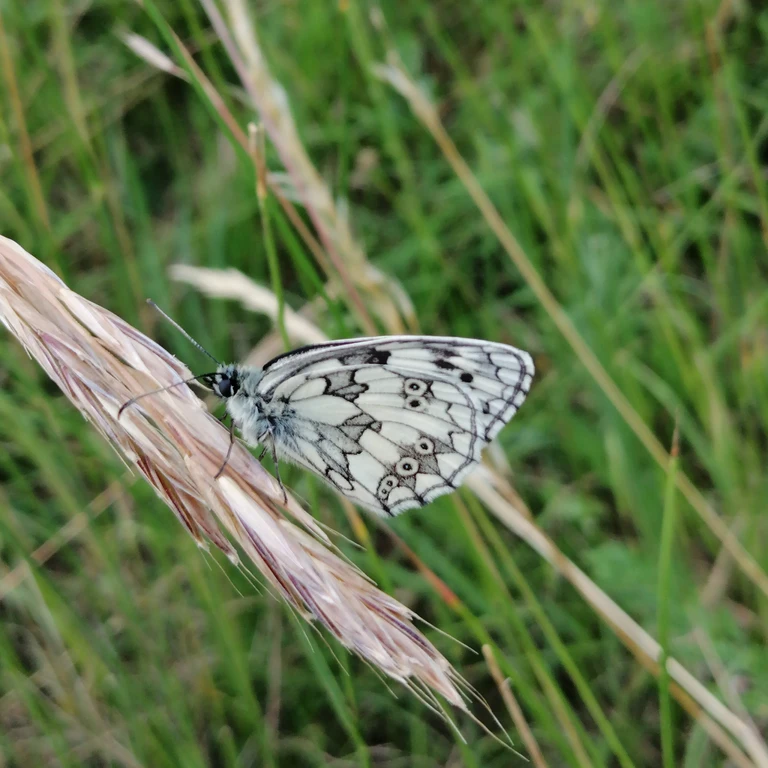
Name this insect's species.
Melanargia galathea
